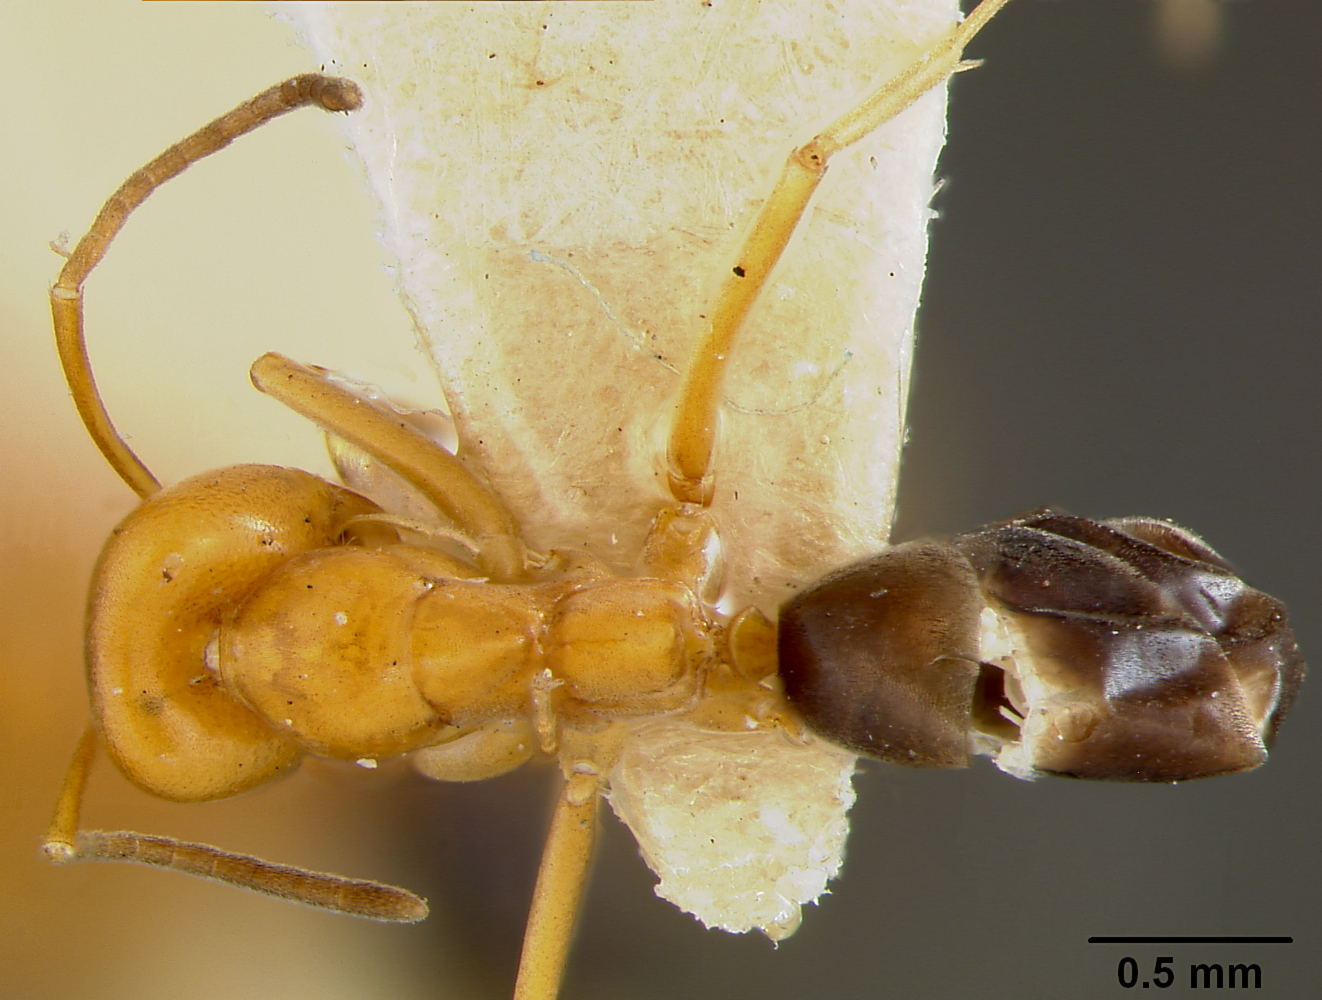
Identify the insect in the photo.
Dorymyrmex pyramicus
